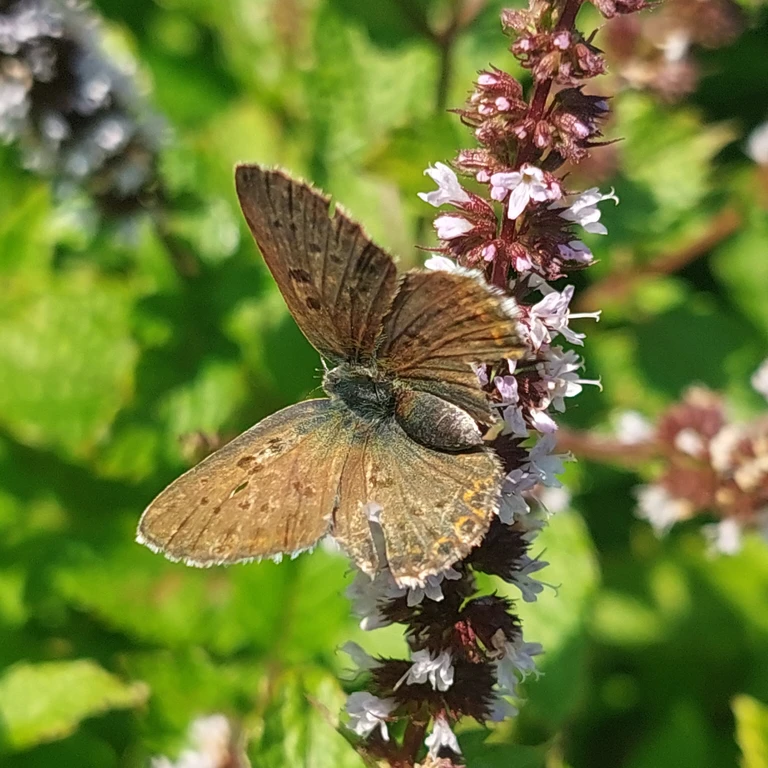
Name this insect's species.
Lycaena tityrus (also Loweia tityrus)
